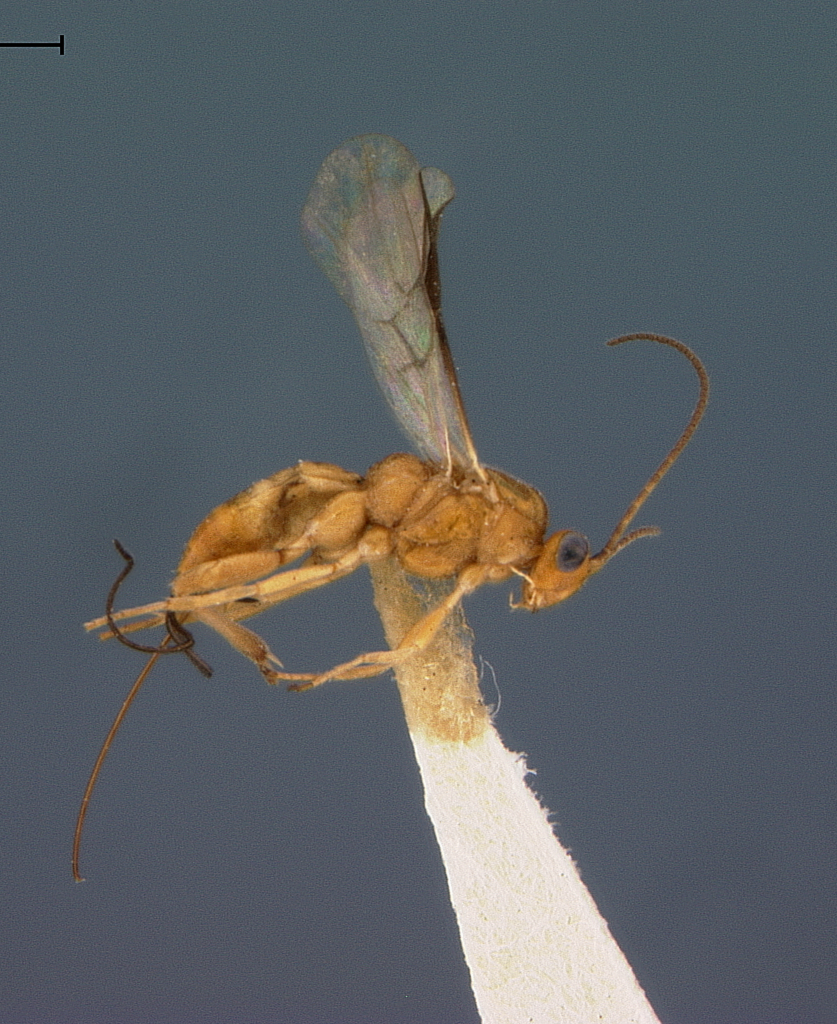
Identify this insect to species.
Camptothlipsis flavidus
